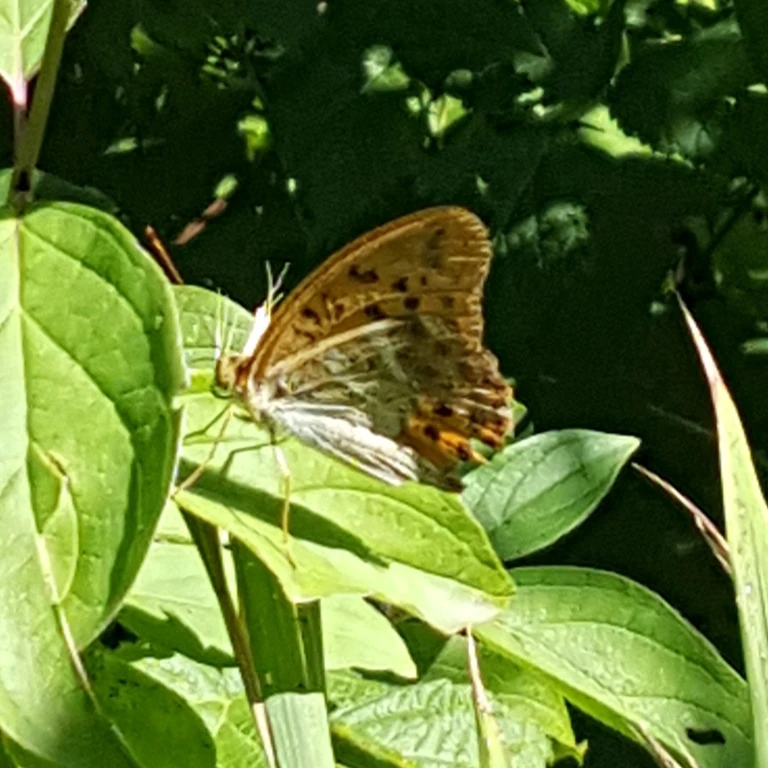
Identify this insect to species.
Argynnis paphia
